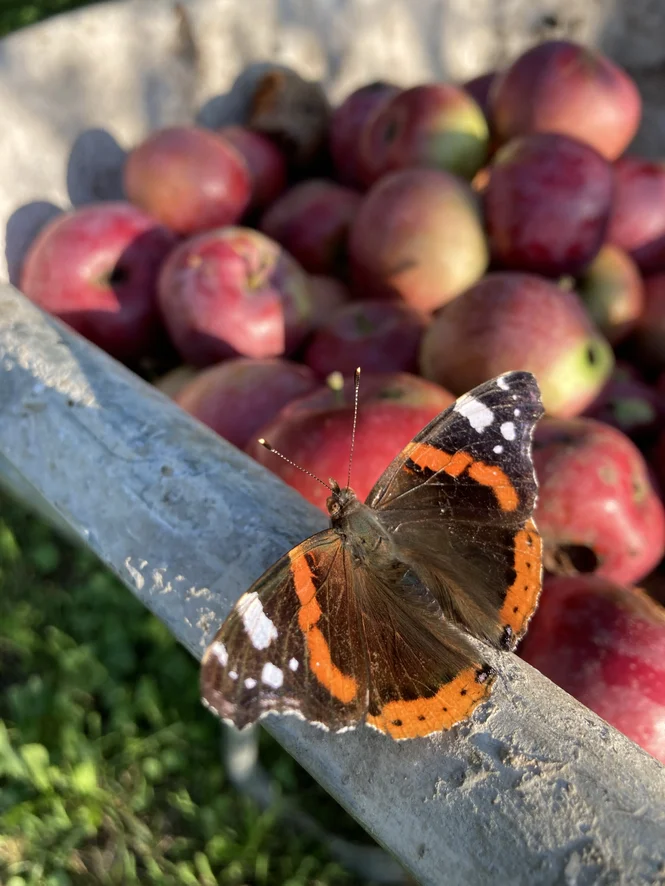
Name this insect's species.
Vanessa atalanta
